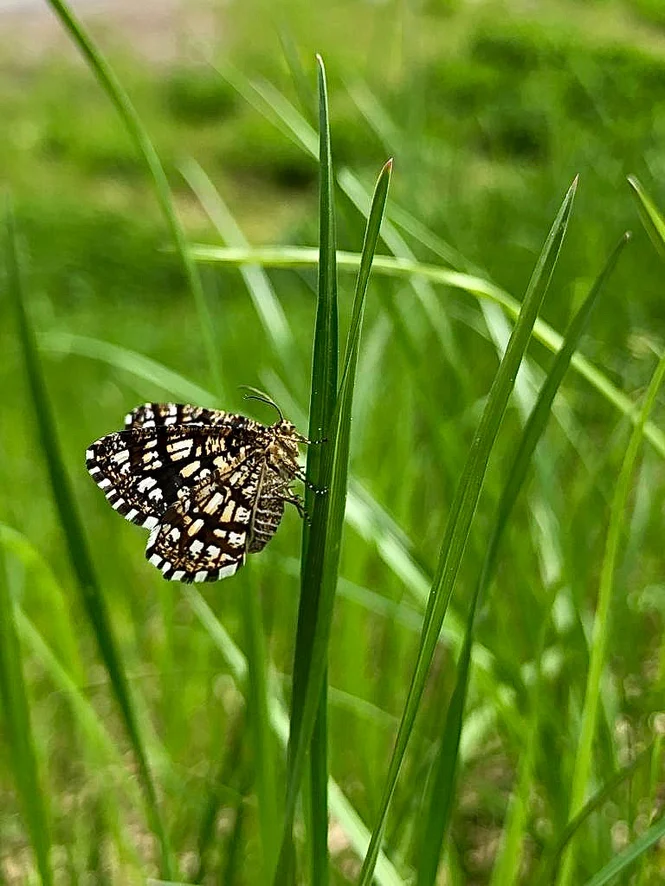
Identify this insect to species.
Chiasmia clathrata
